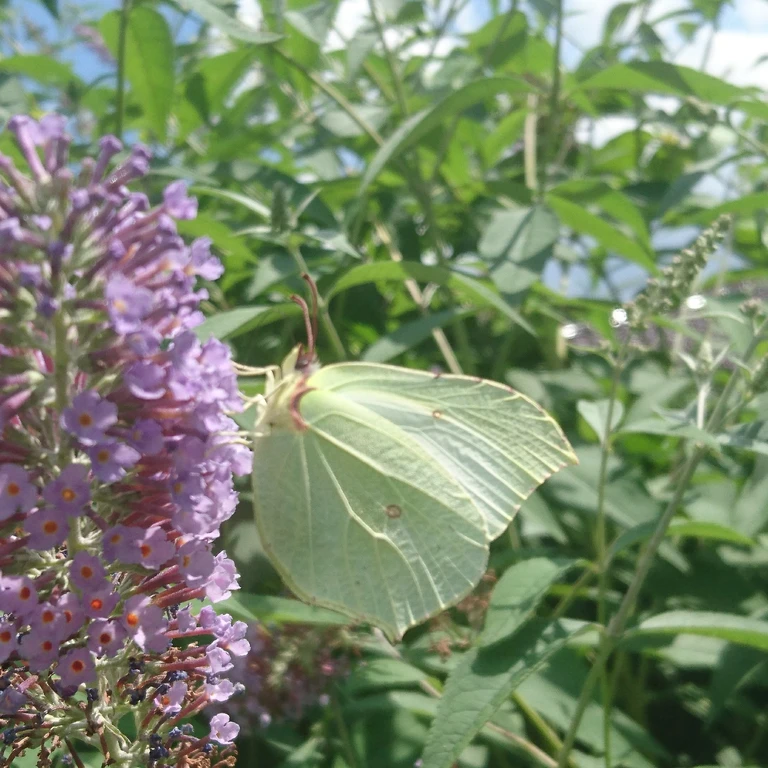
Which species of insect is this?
Gonepteryx rhamni
